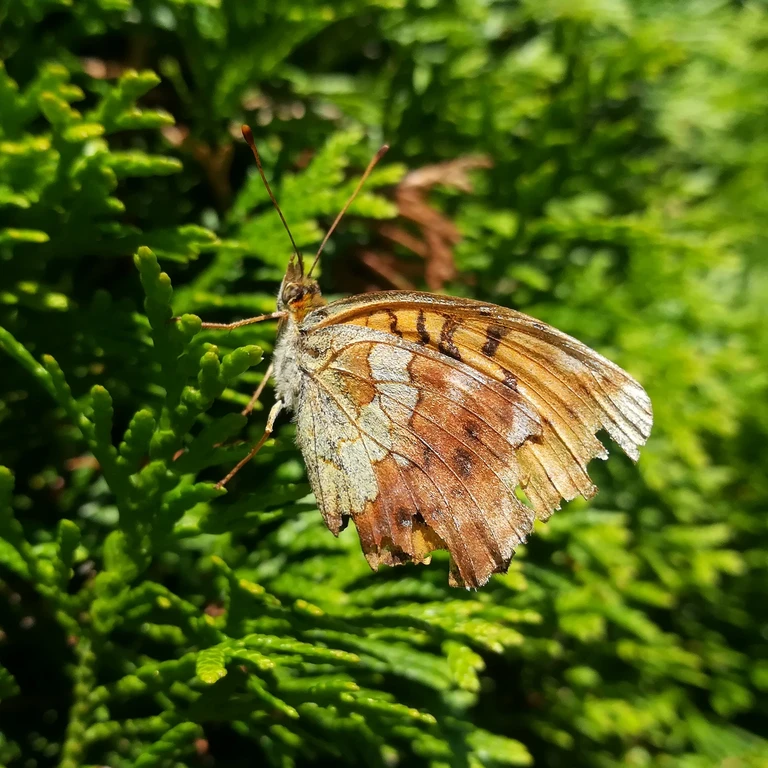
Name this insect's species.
Brenthis daphne
